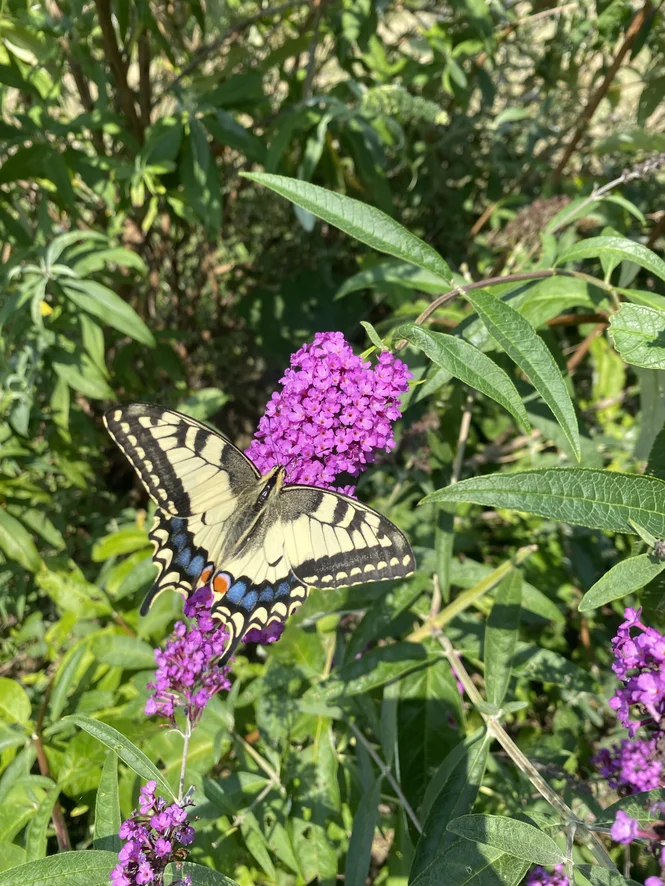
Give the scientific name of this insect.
Papilio machaon
